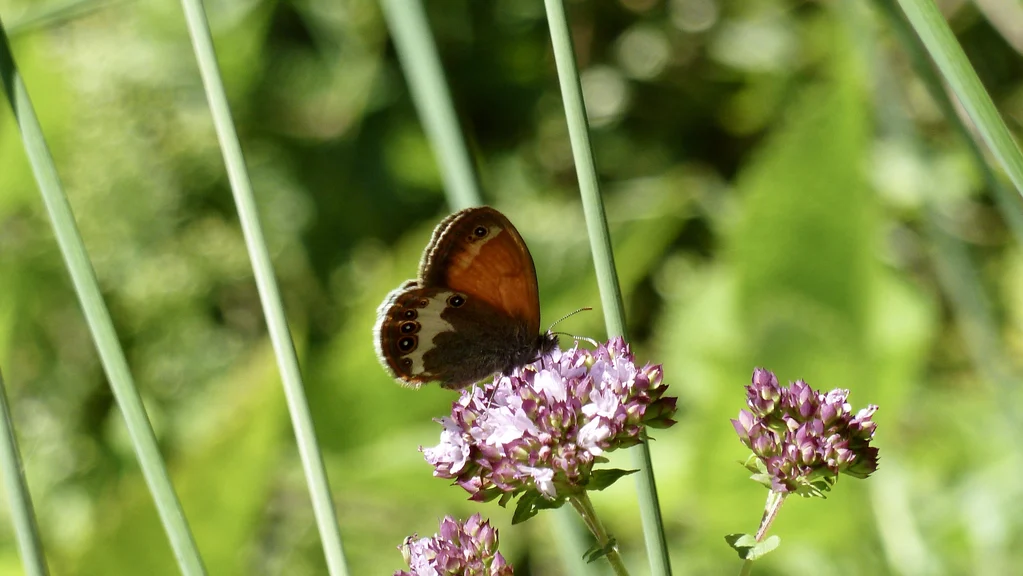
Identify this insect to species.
Coenonympha arcania
